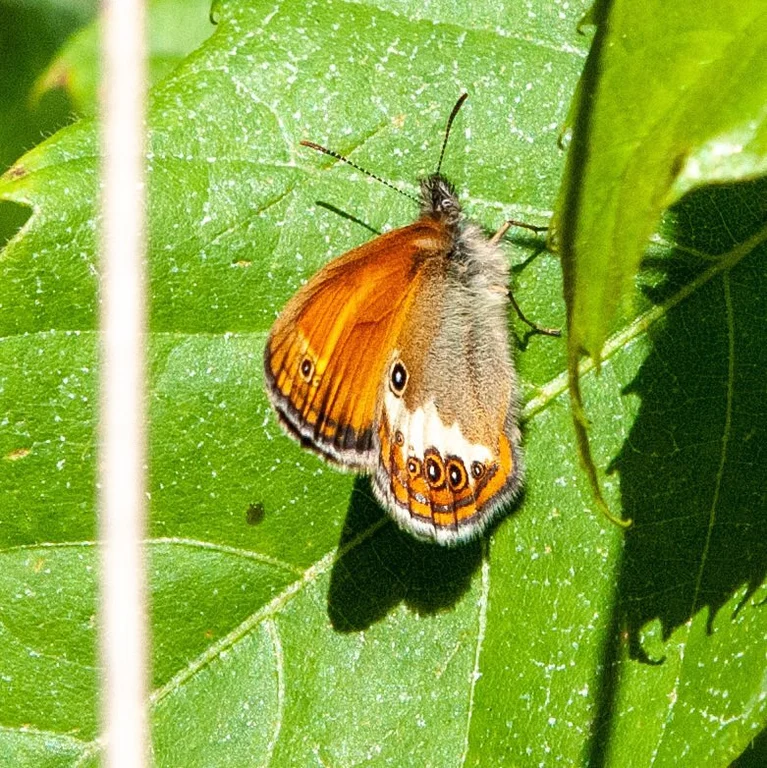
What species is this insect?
Coenonympha arcania
